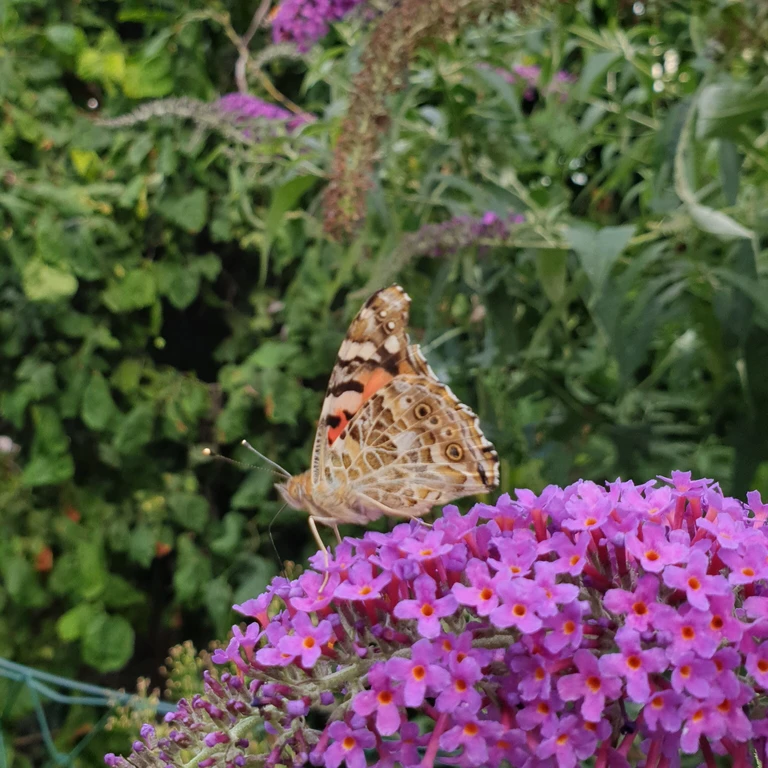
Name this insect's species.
Vanessa cardui
